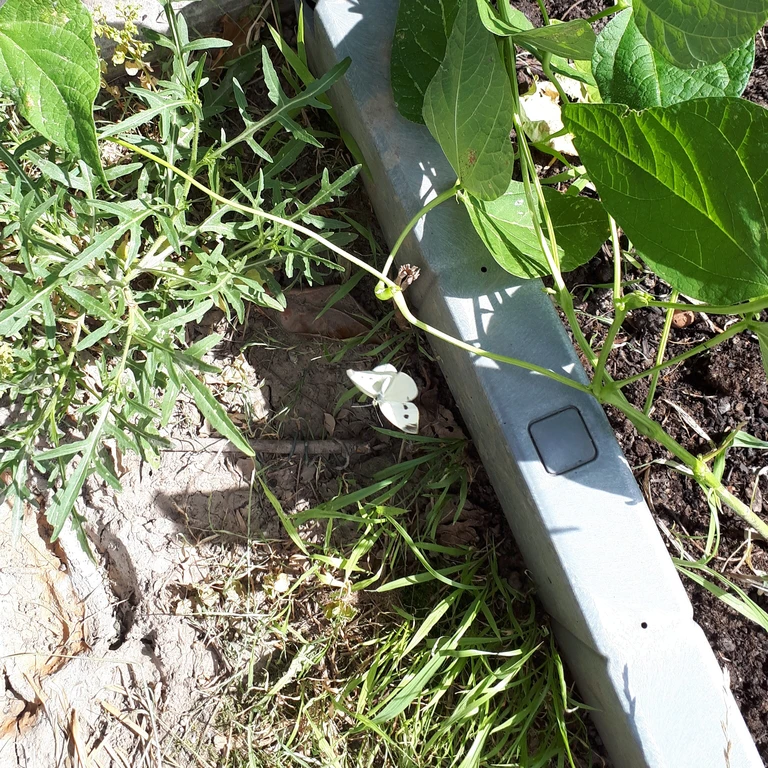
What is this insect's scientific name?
Pieris rapae
